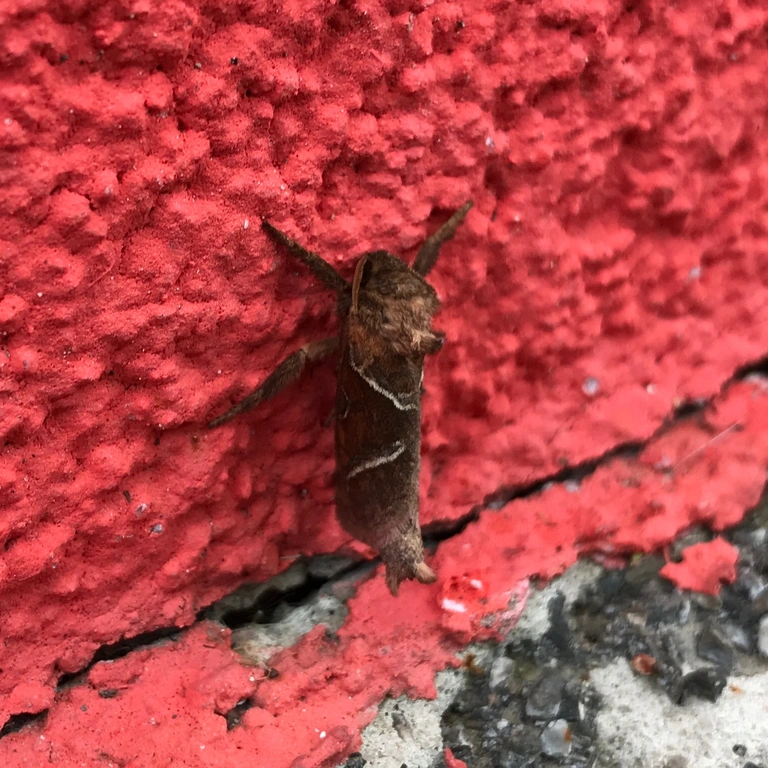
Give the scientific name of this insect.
Triodia sylvina
